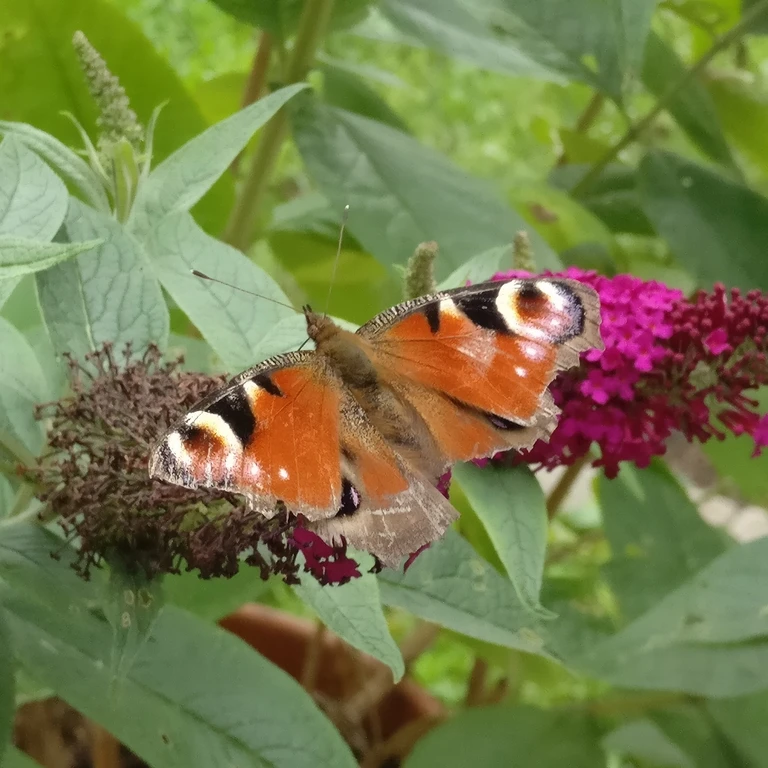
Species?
Aglais io
